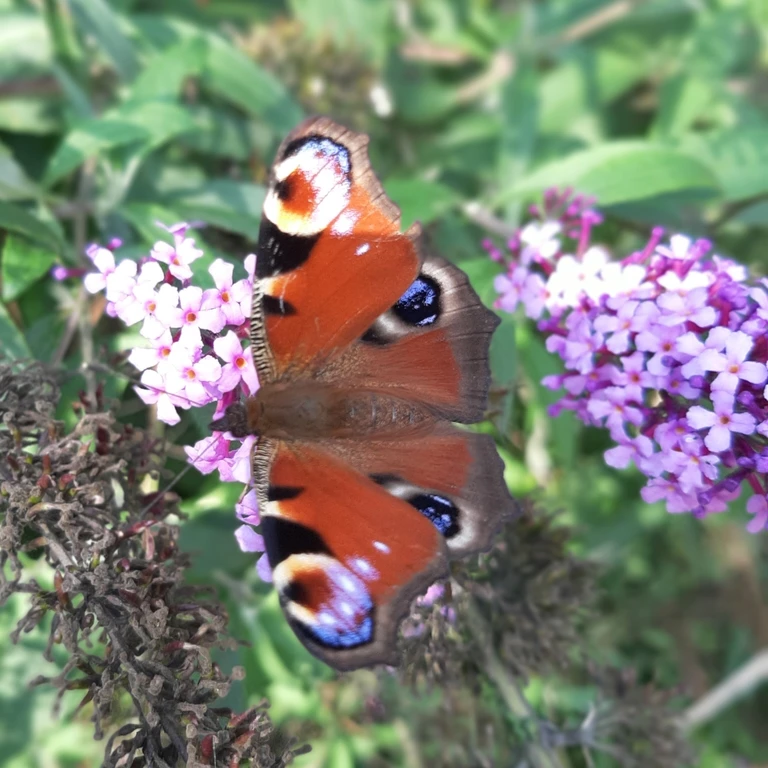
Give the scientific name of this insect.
Aglais io
